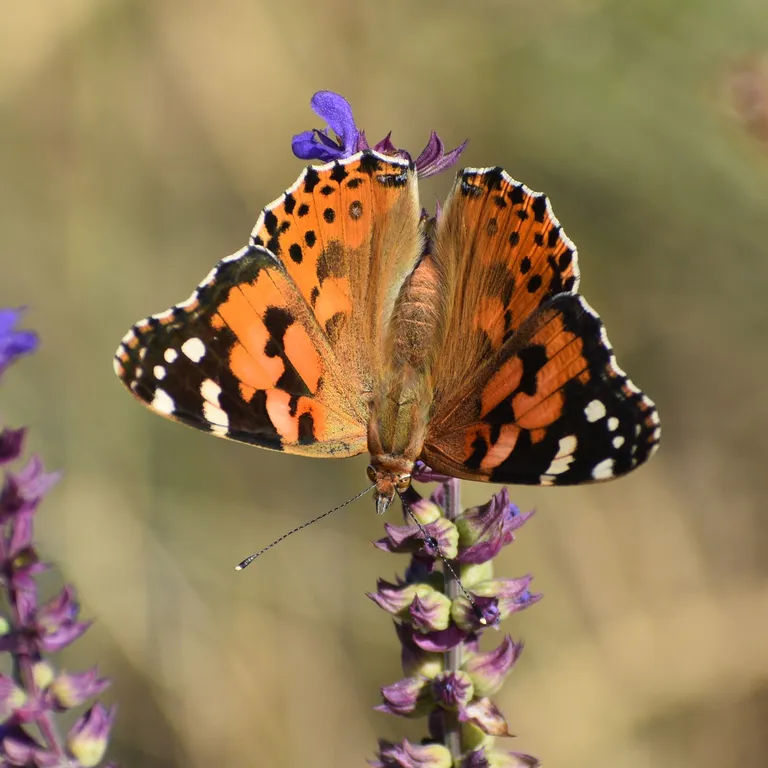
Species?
Vanessa cardui
